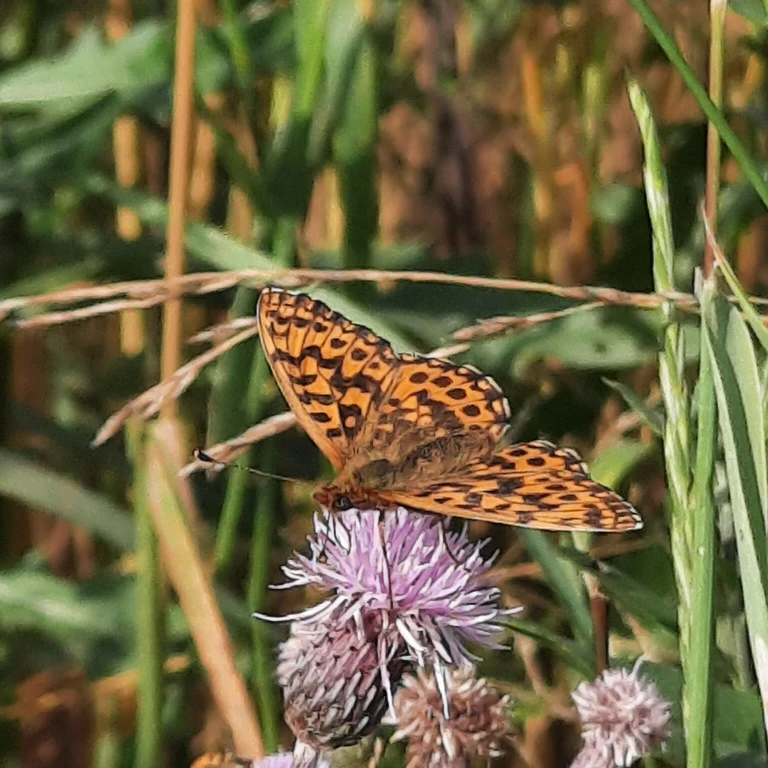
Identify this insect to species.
Boloria dia
